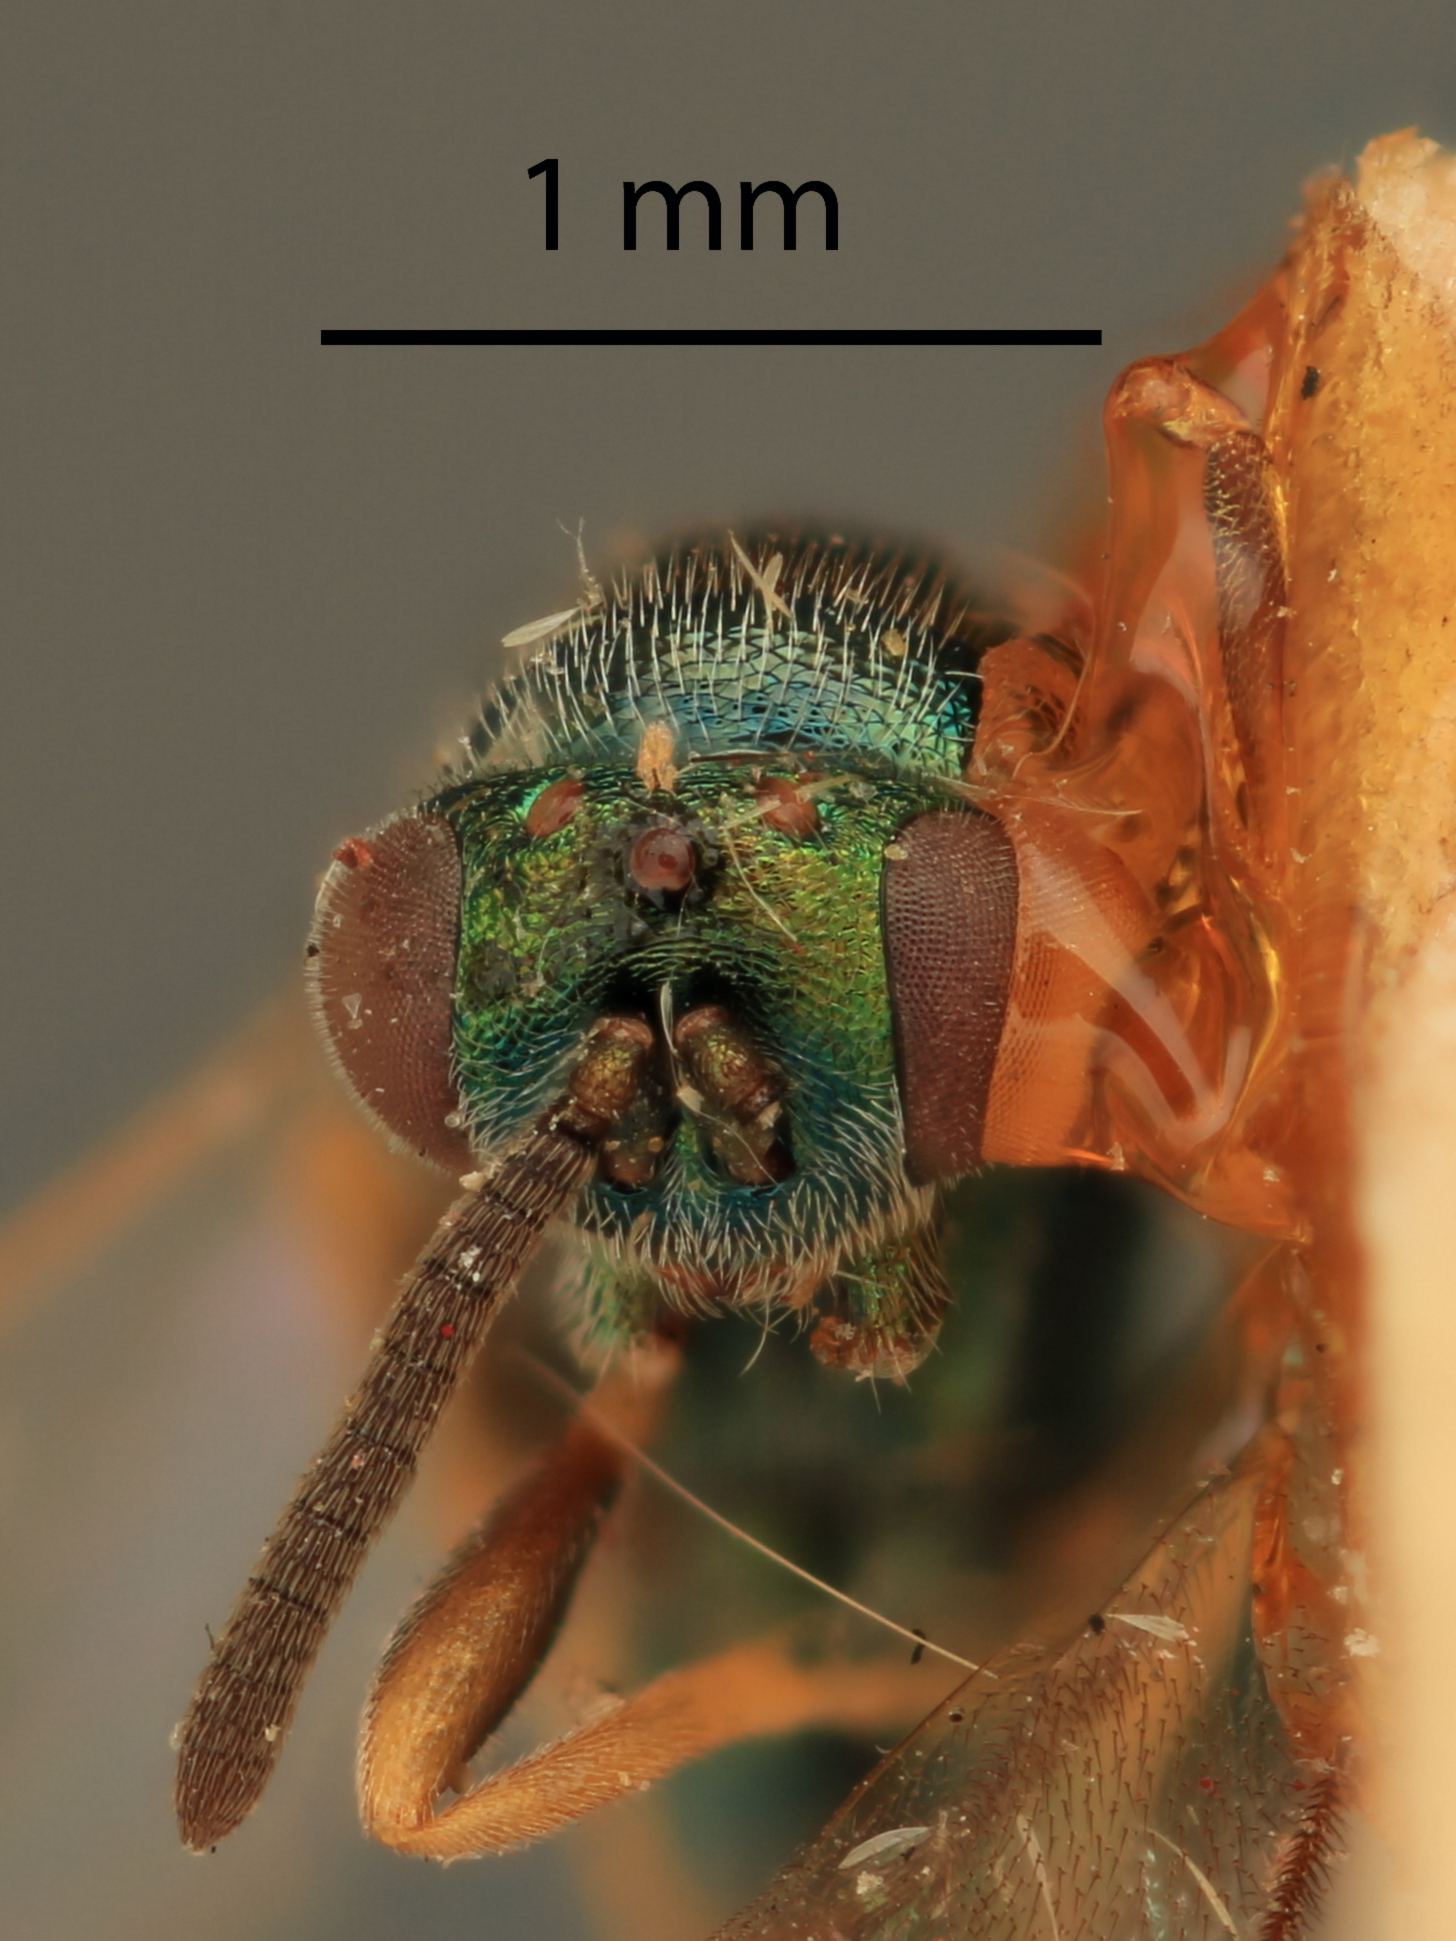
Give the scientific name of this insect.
Monodontomerus subobsoletus
